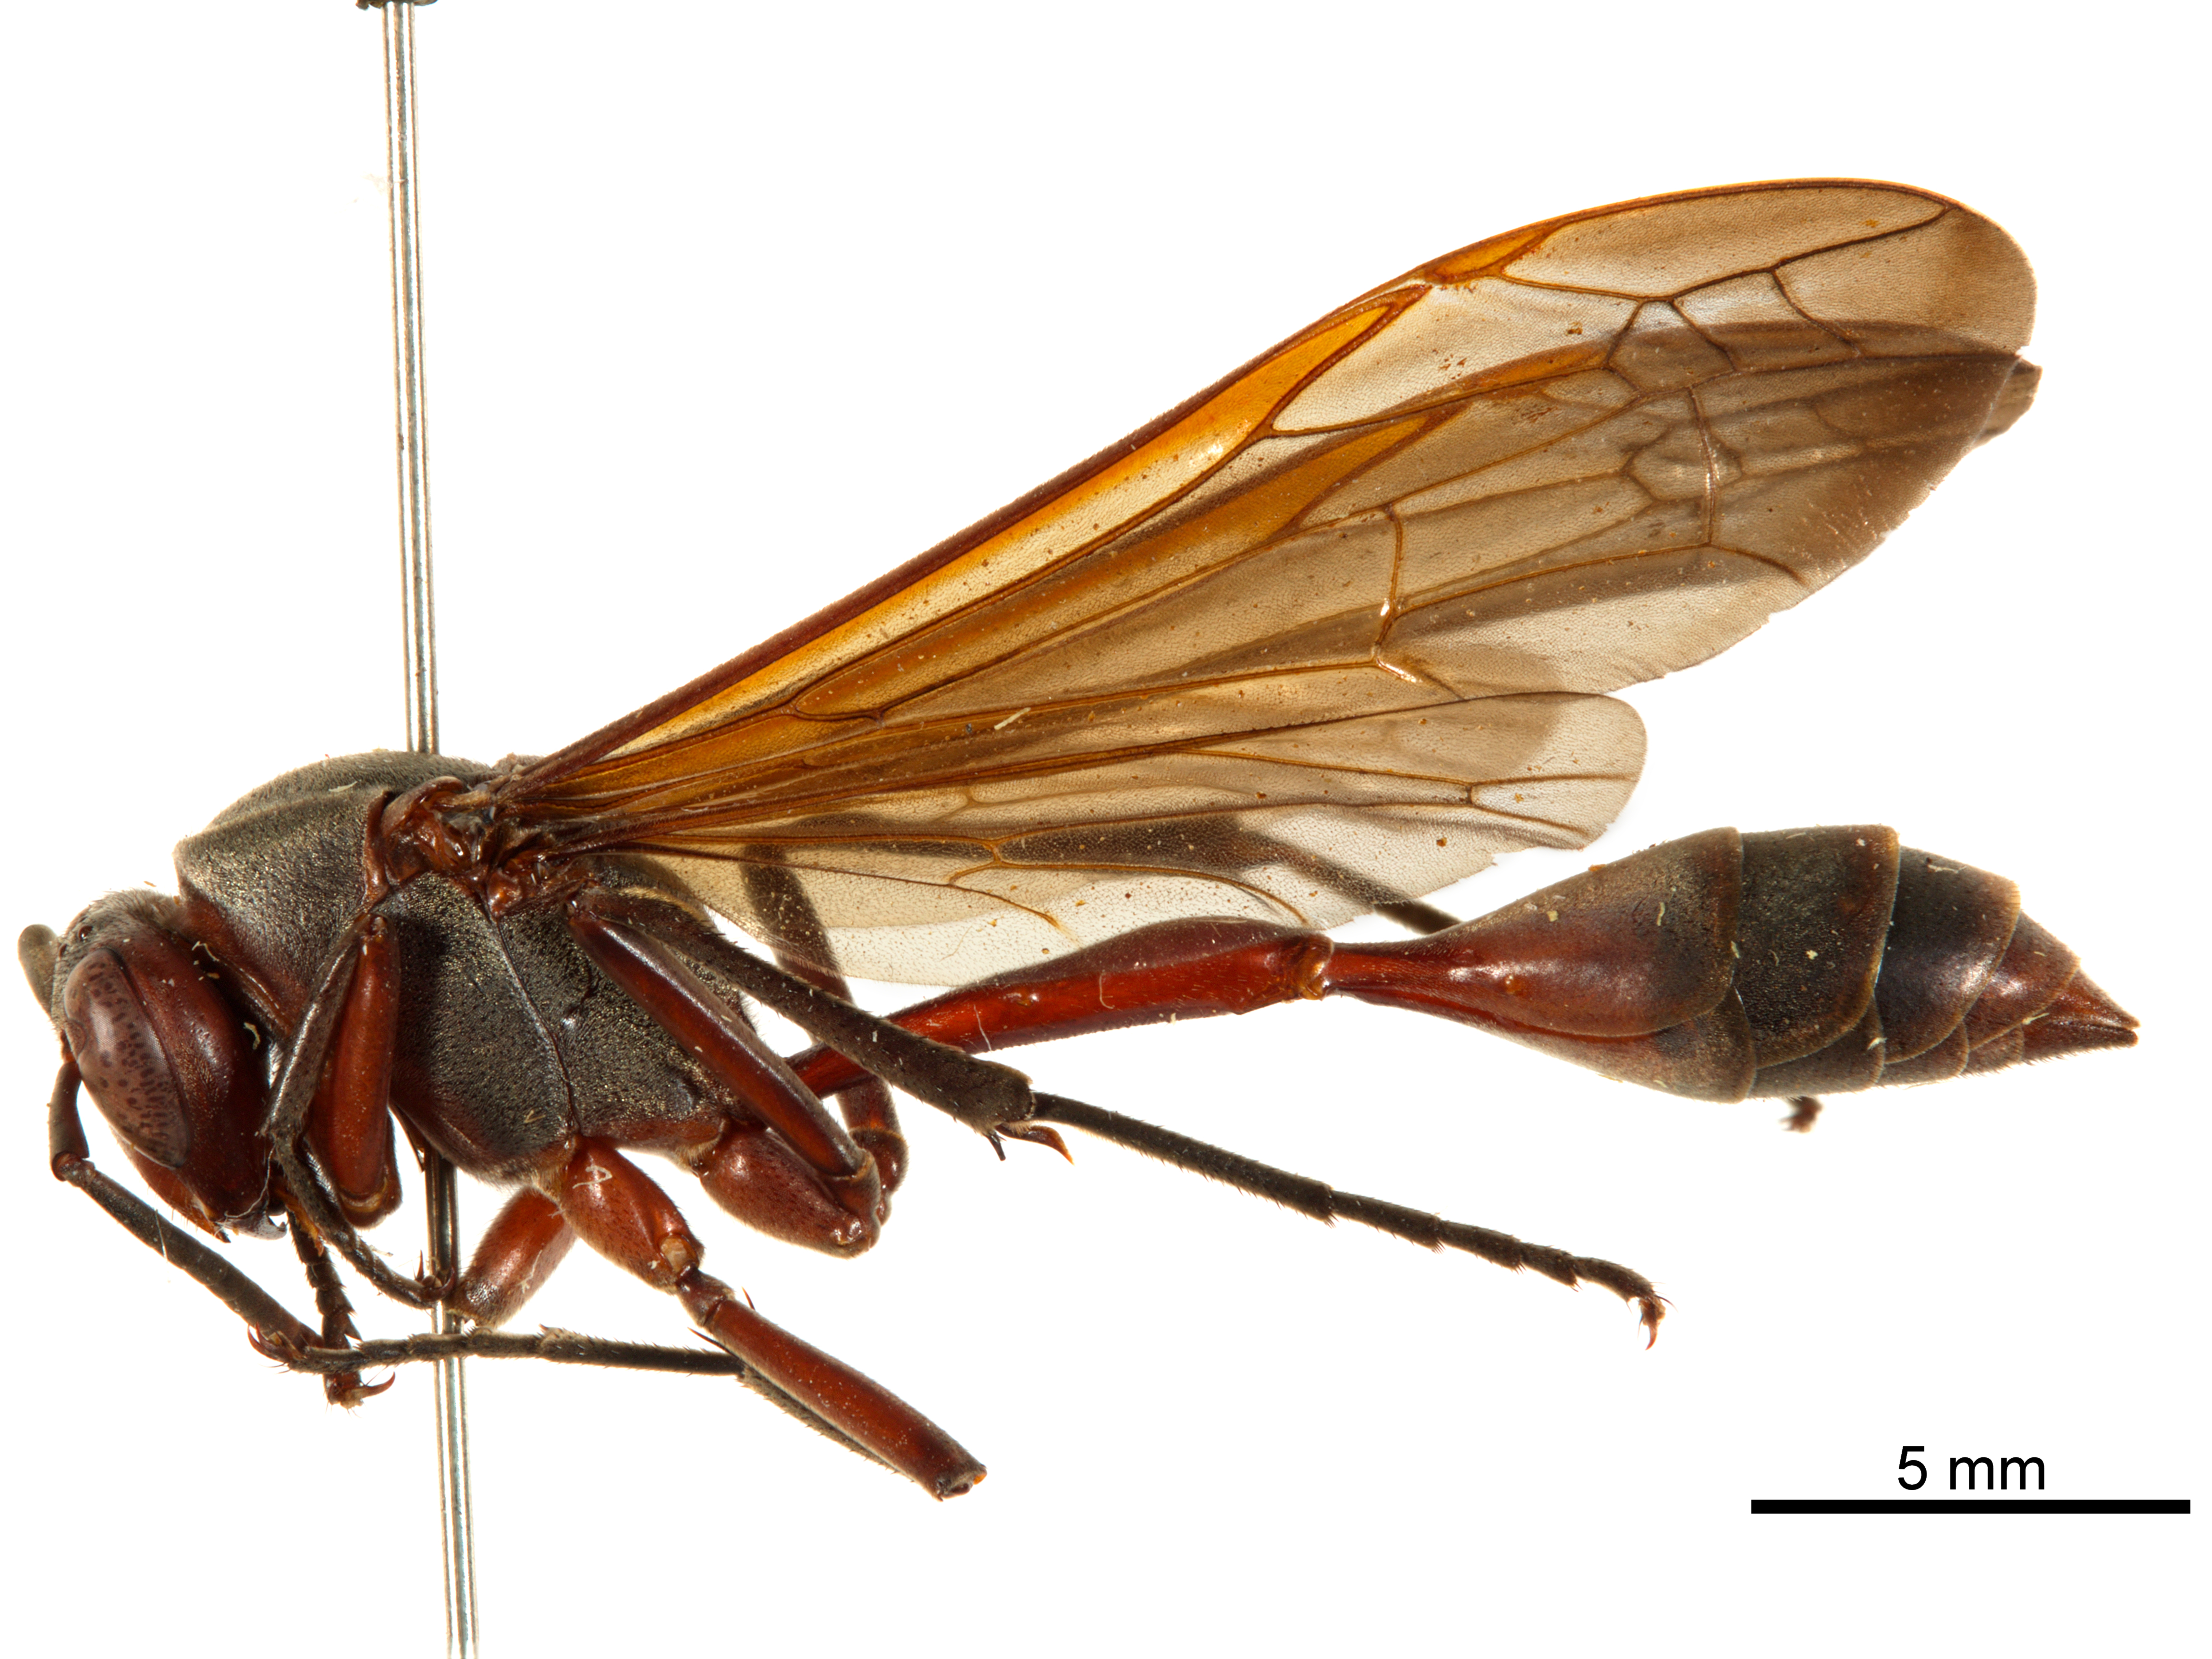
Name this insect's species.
Belonogaster grisea
